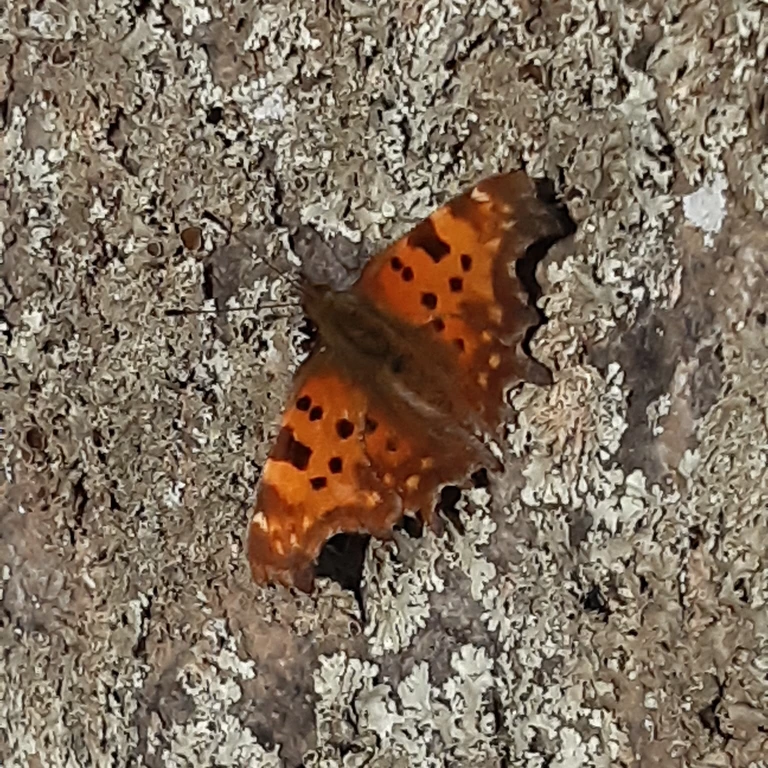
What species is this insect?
Polygonia c-album
